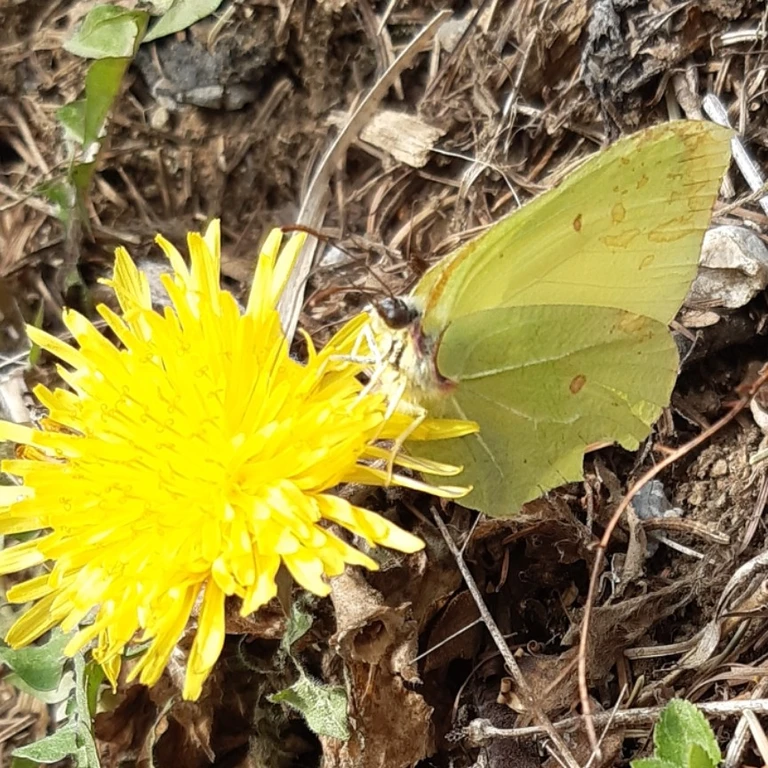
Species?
Gonepteryx rhamni
